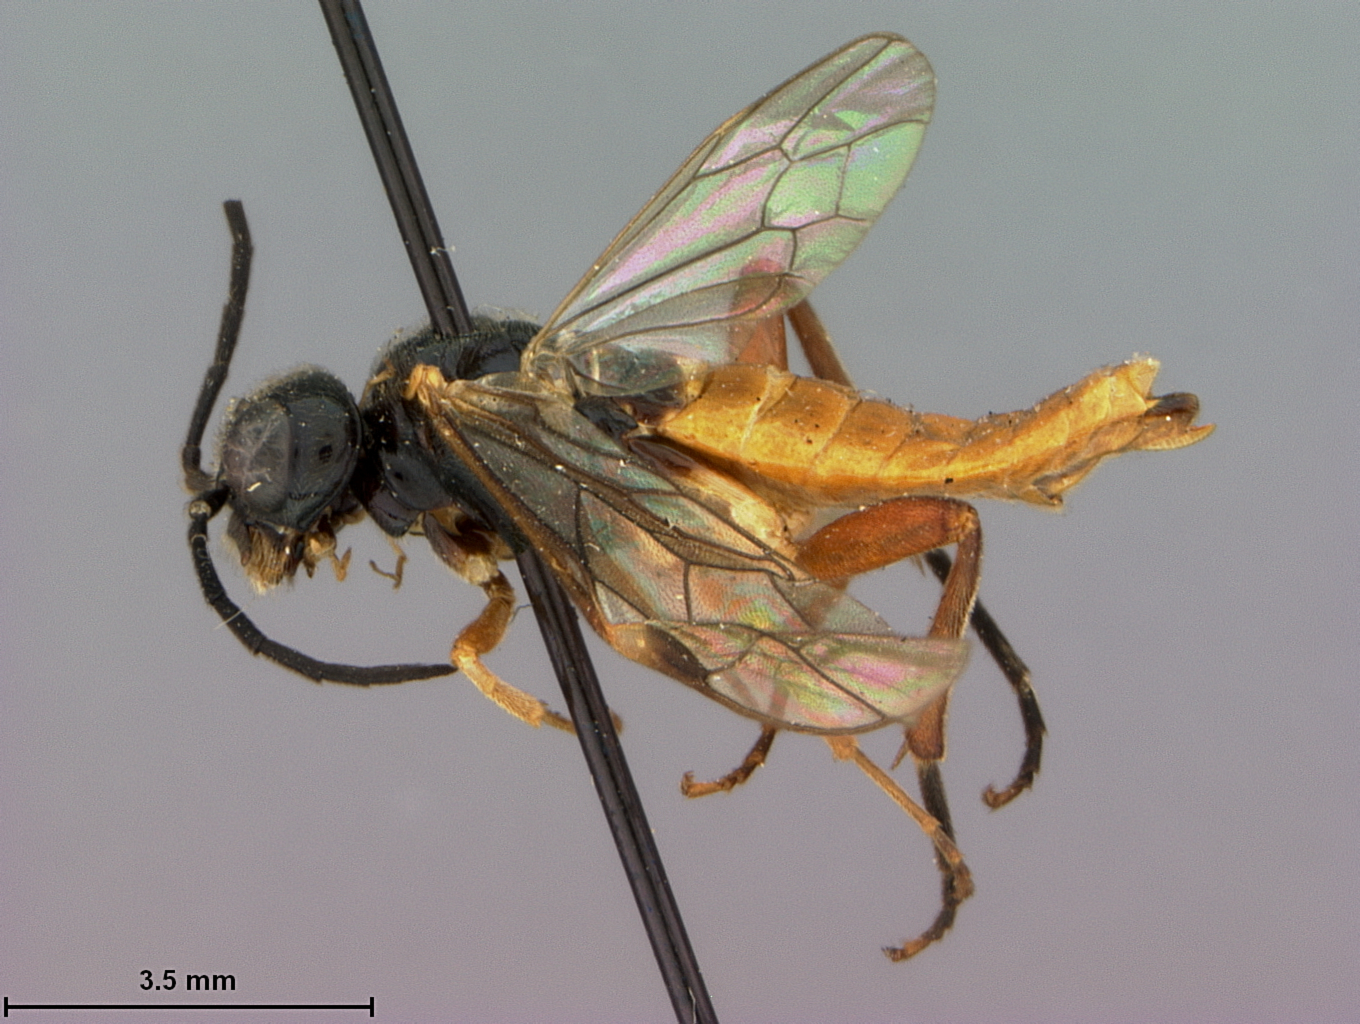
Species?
Parasiobla rufocinctus
